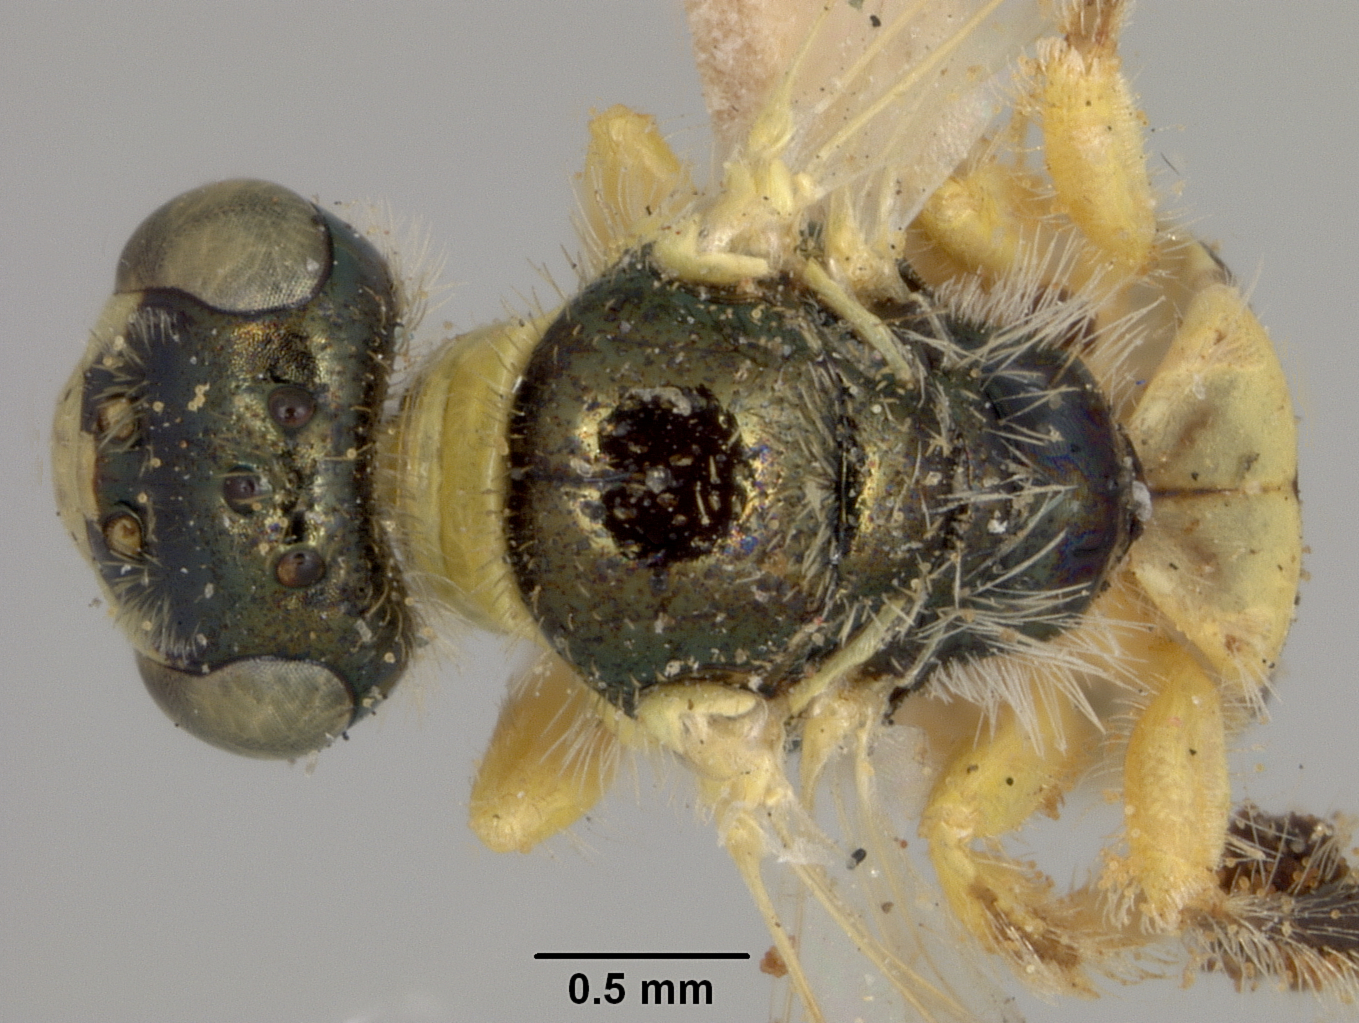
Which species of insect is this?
Perdita interserta
